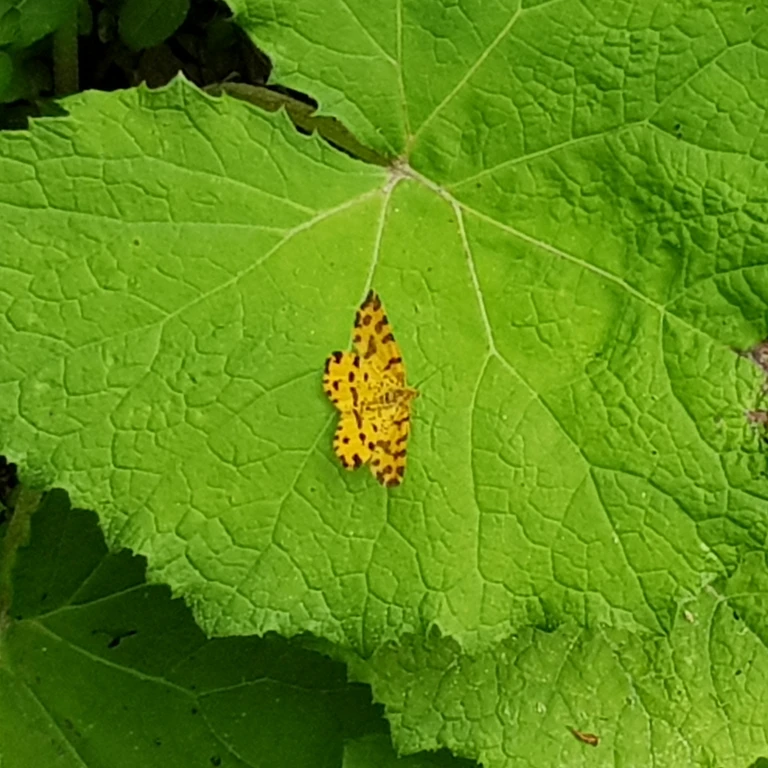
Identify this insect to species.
Pseudopanthera macularia
